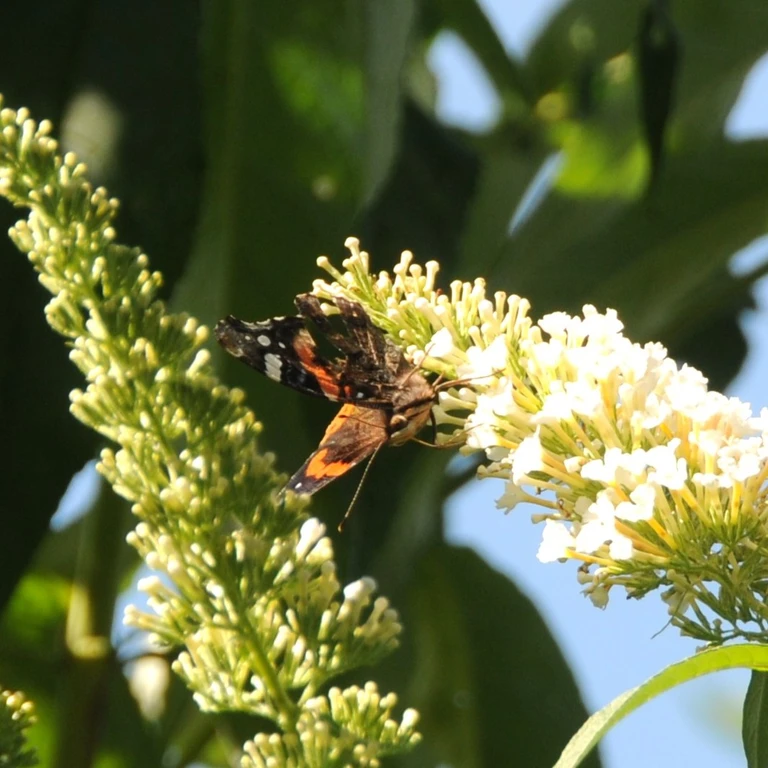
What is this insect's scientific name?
Vanessa atalanta
